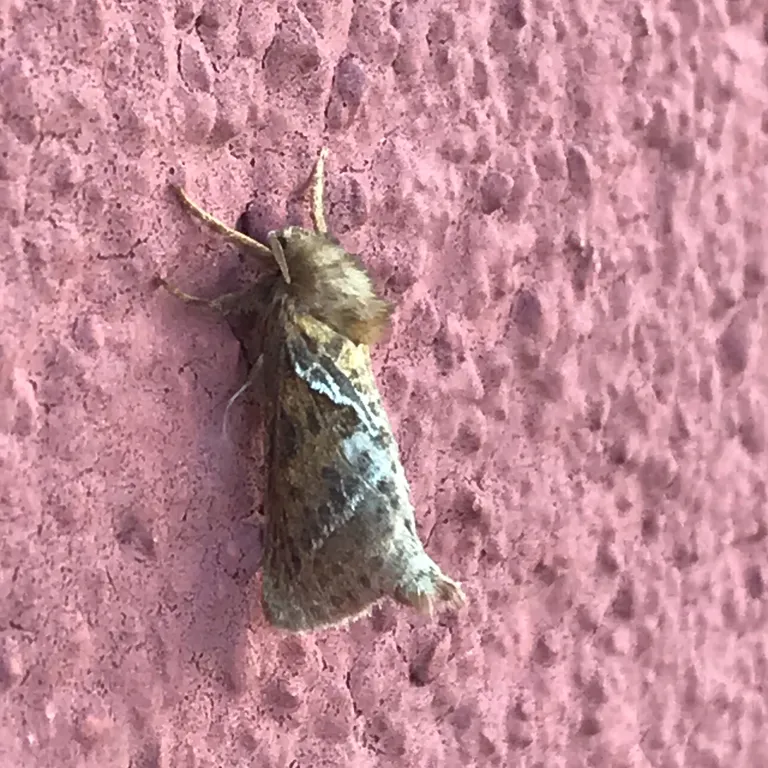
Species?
Triodia sylvina
